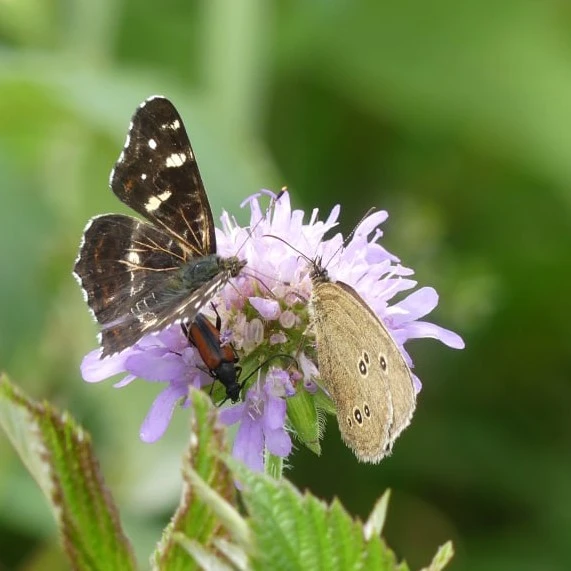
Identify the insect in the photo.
Araschnia levana
